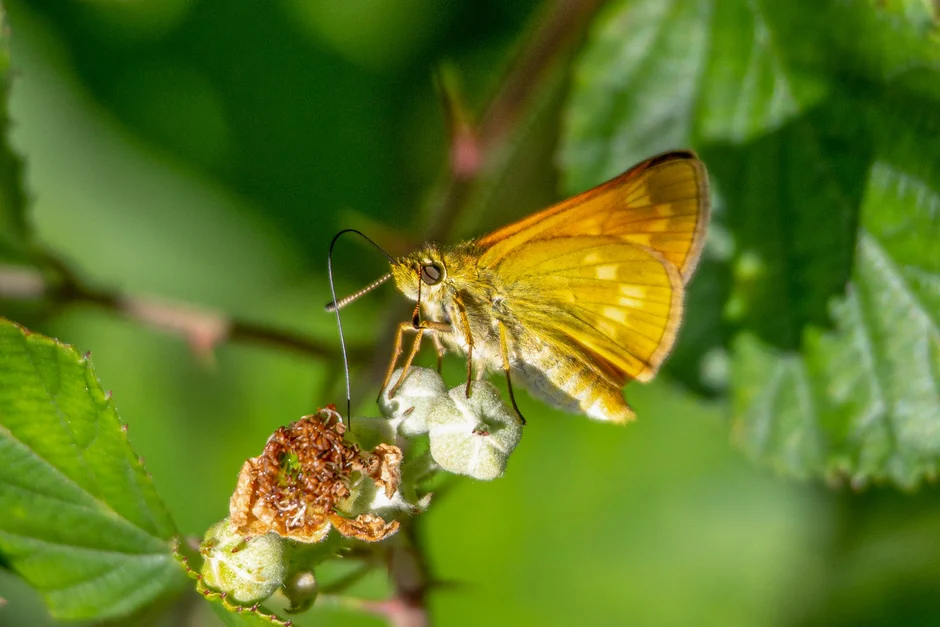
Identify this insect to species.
Ochlodes sylvanus (also Ochlodes venata)
